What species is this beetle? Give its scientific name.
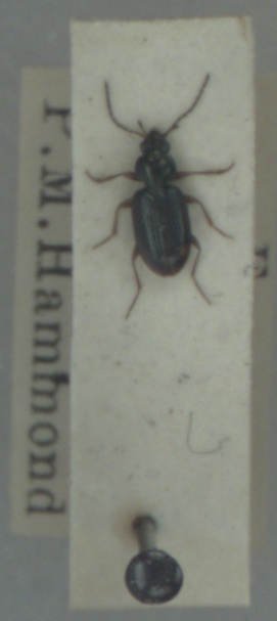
Bembidion biguttatum
